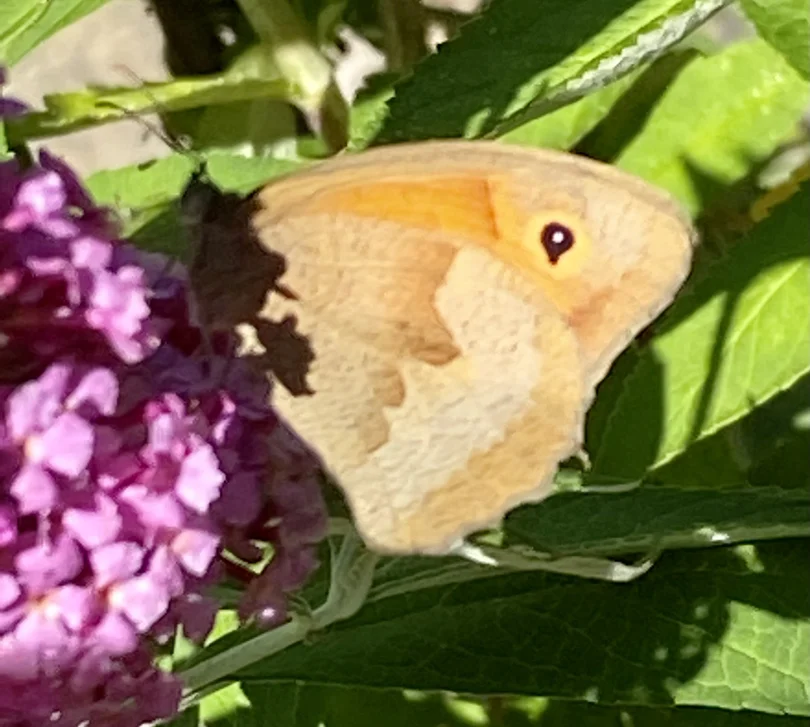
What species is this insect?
Maniola jurtina
